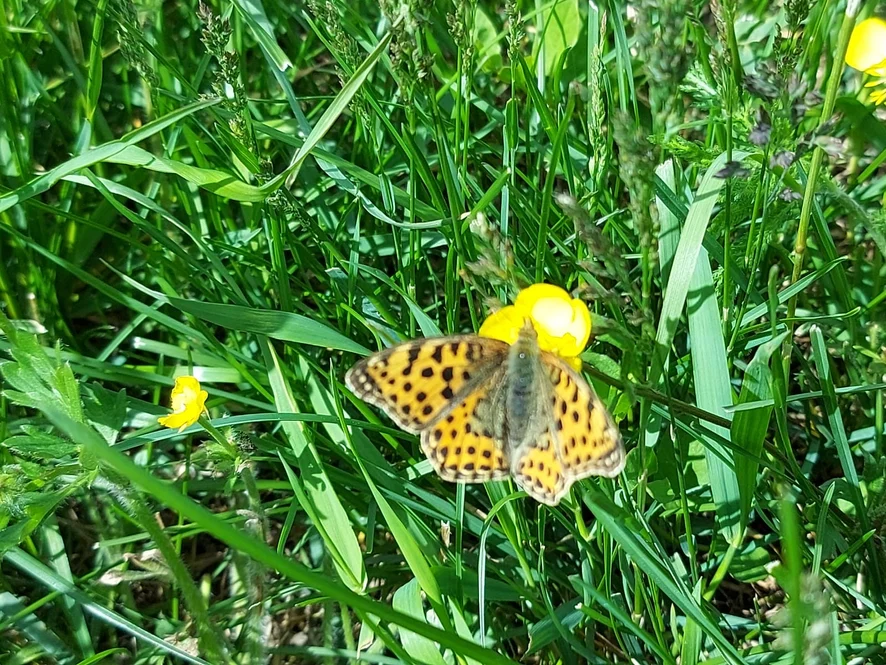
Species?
Issoria lathonia
